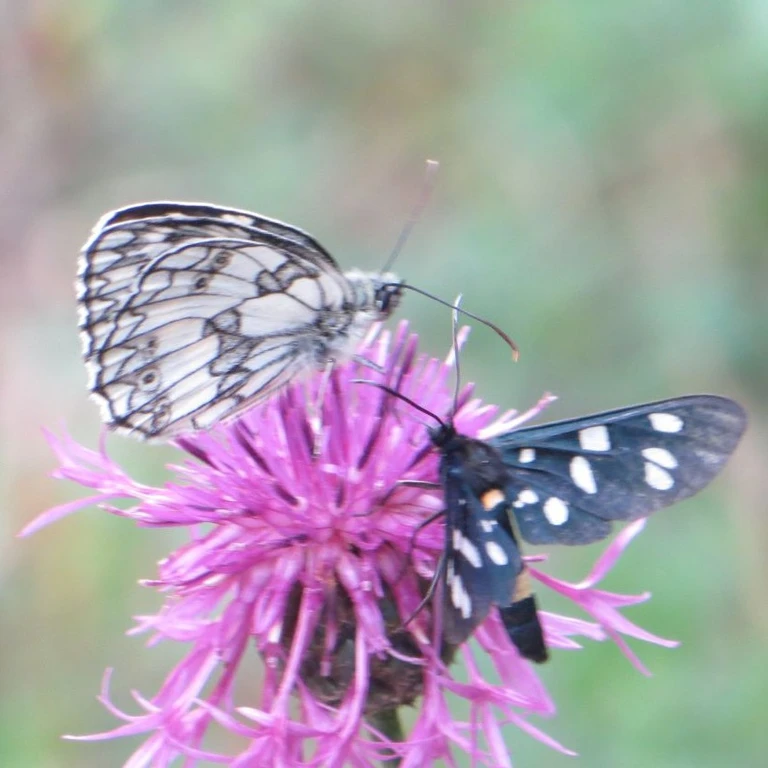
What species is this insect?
Melanargia galathea
